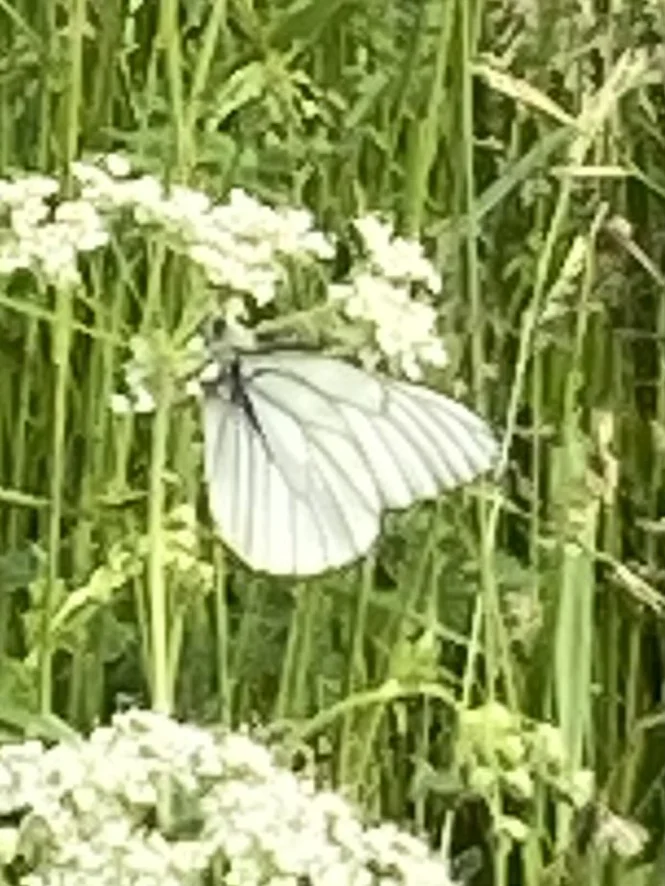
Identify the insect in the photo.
Aporia crataegi
